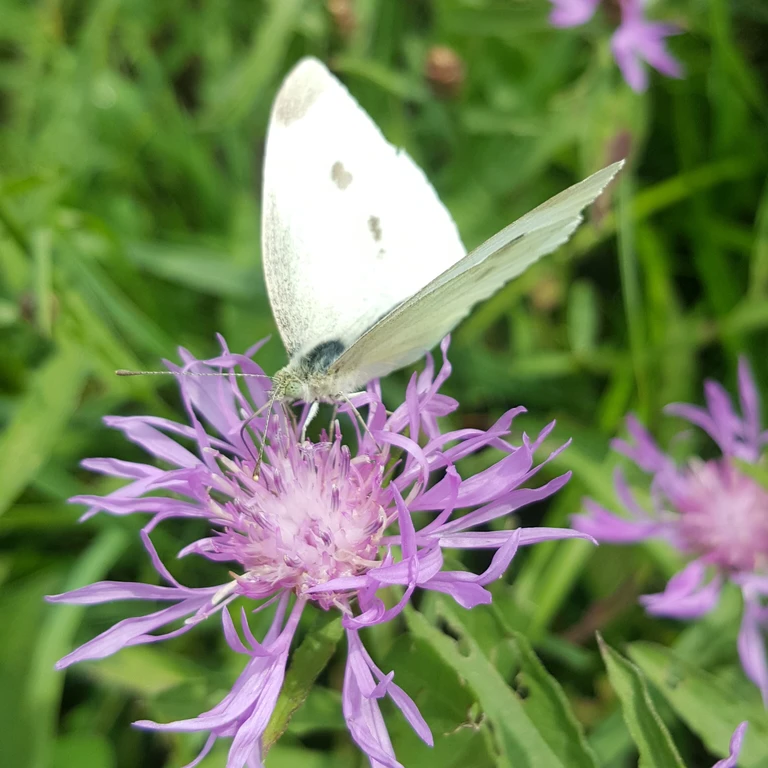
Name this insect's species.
Pieris rapae
